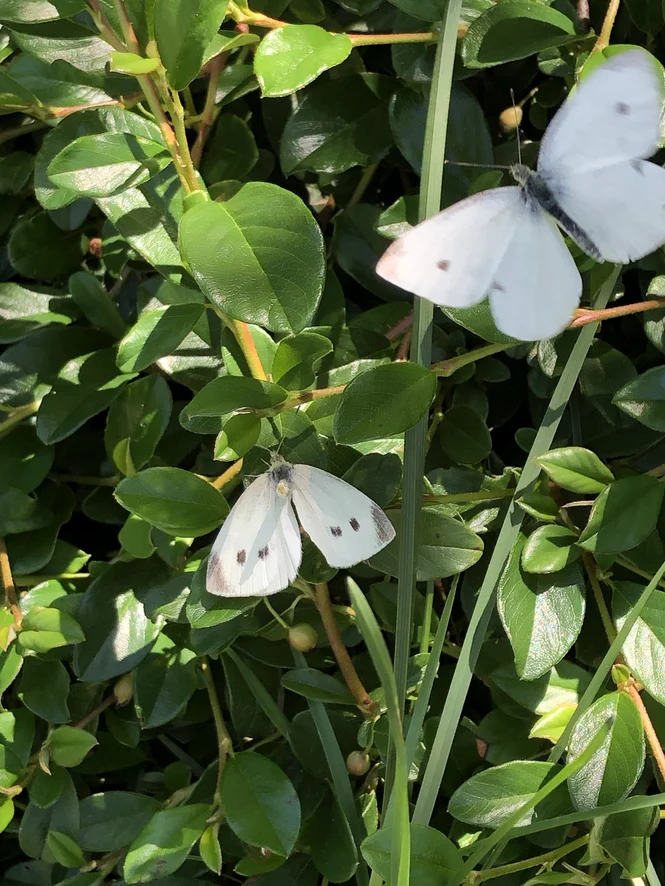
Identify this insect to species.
Pieris rapae
